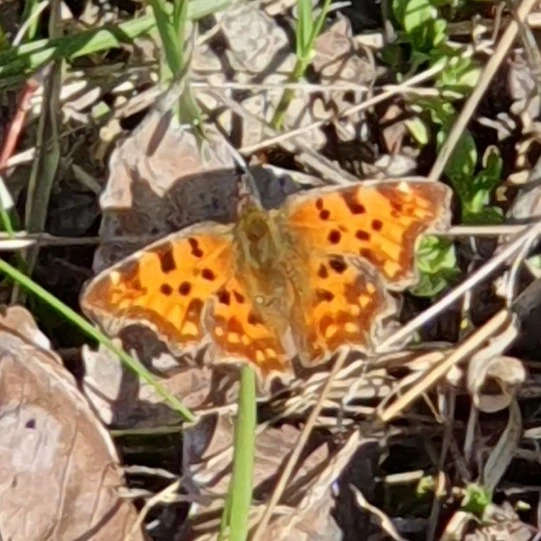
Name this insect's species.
Polygonia c-album
